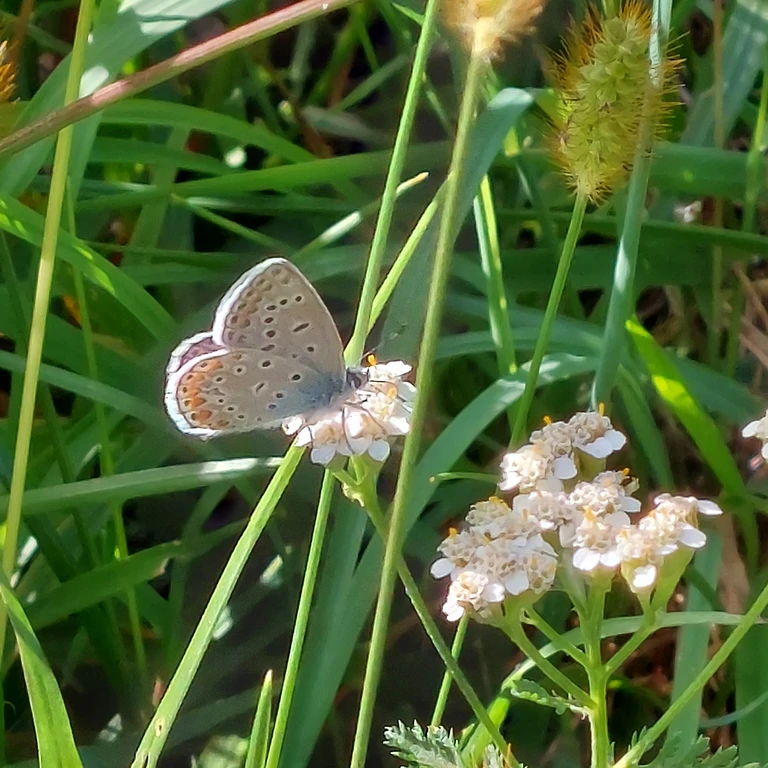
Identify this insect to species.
Polyommatus icarus
